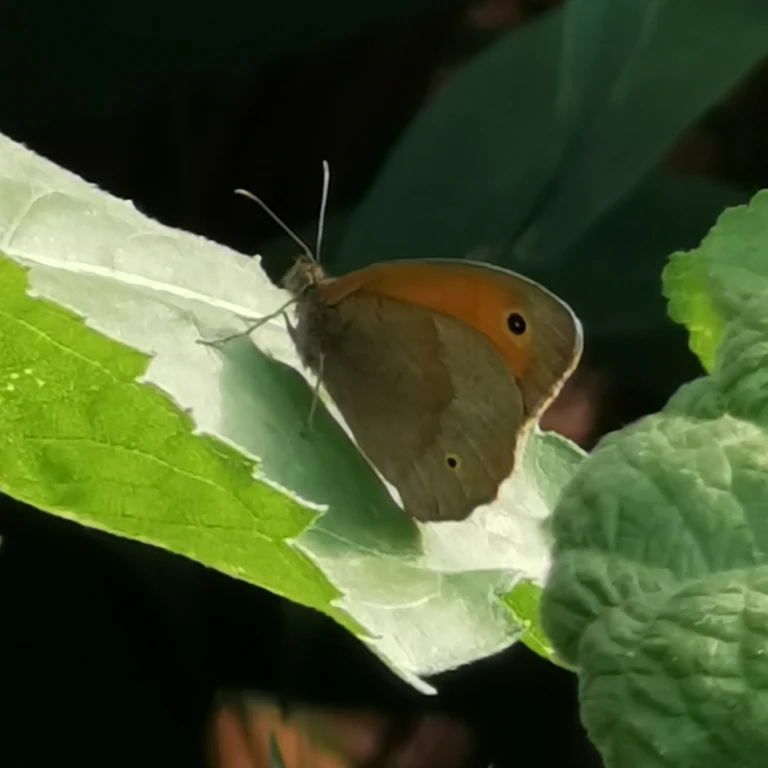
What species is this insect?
Maniola jurtina
